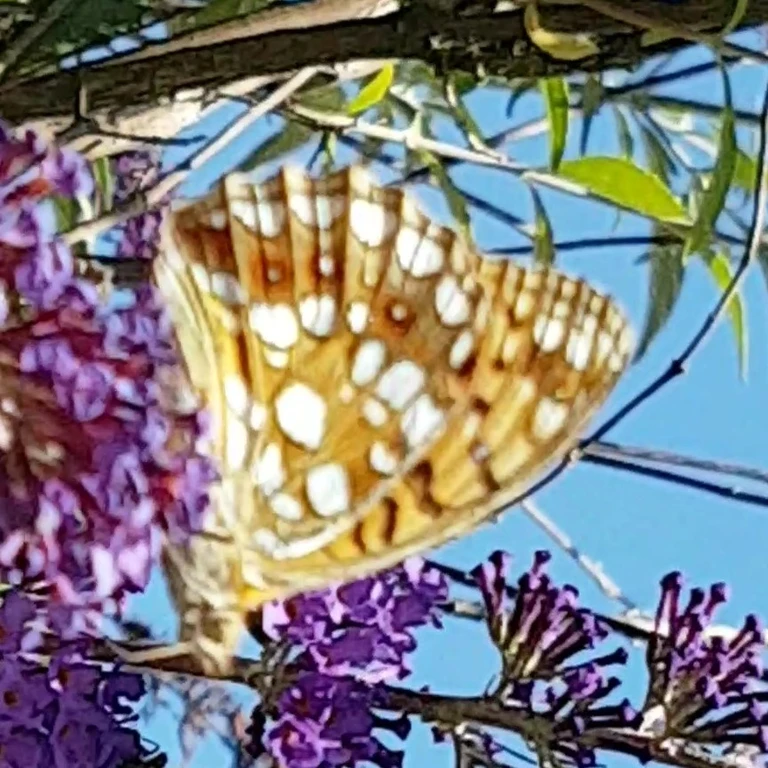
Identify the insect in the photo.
Fabriciana adippe
